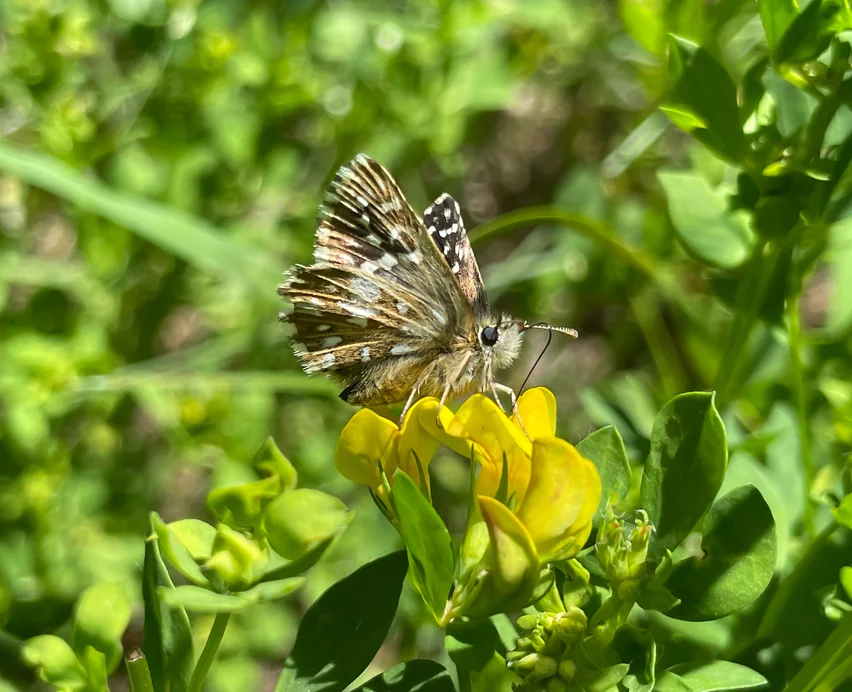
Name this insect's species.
Pyrgus malvae
